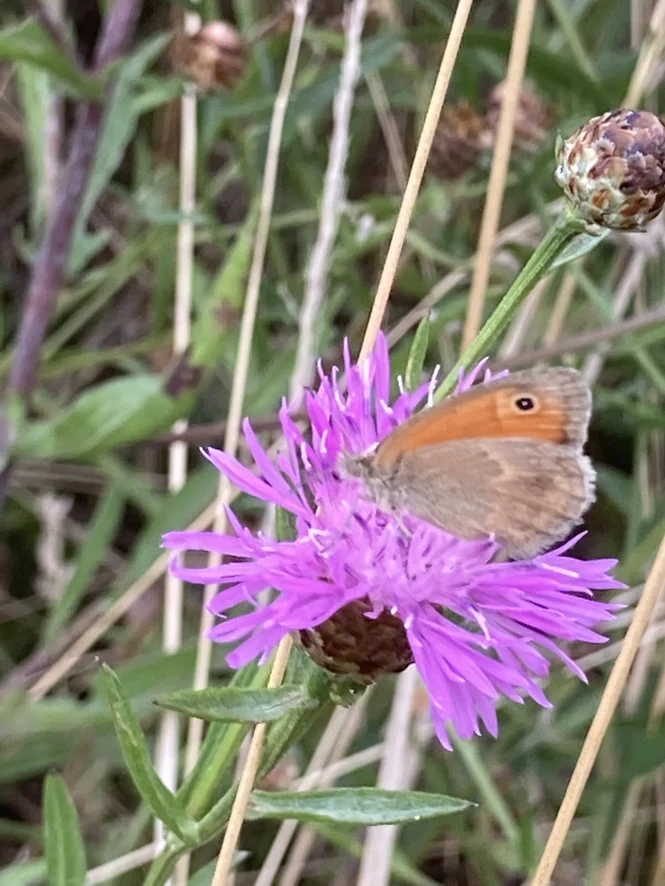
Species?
Coenonympha pamphilus
